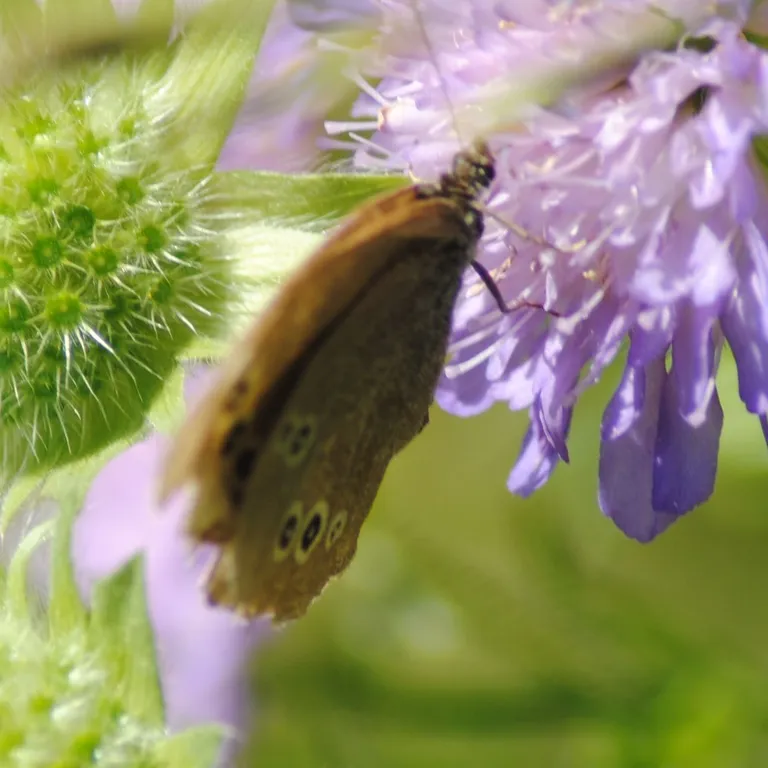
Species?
Aphantopus hyperantus
